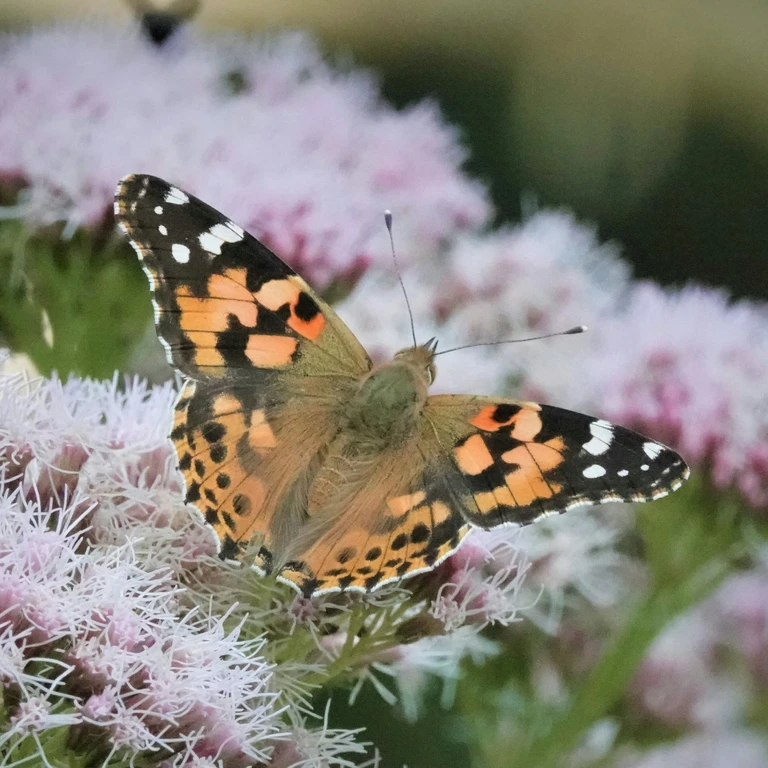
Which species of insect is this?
Vanessa cardui
